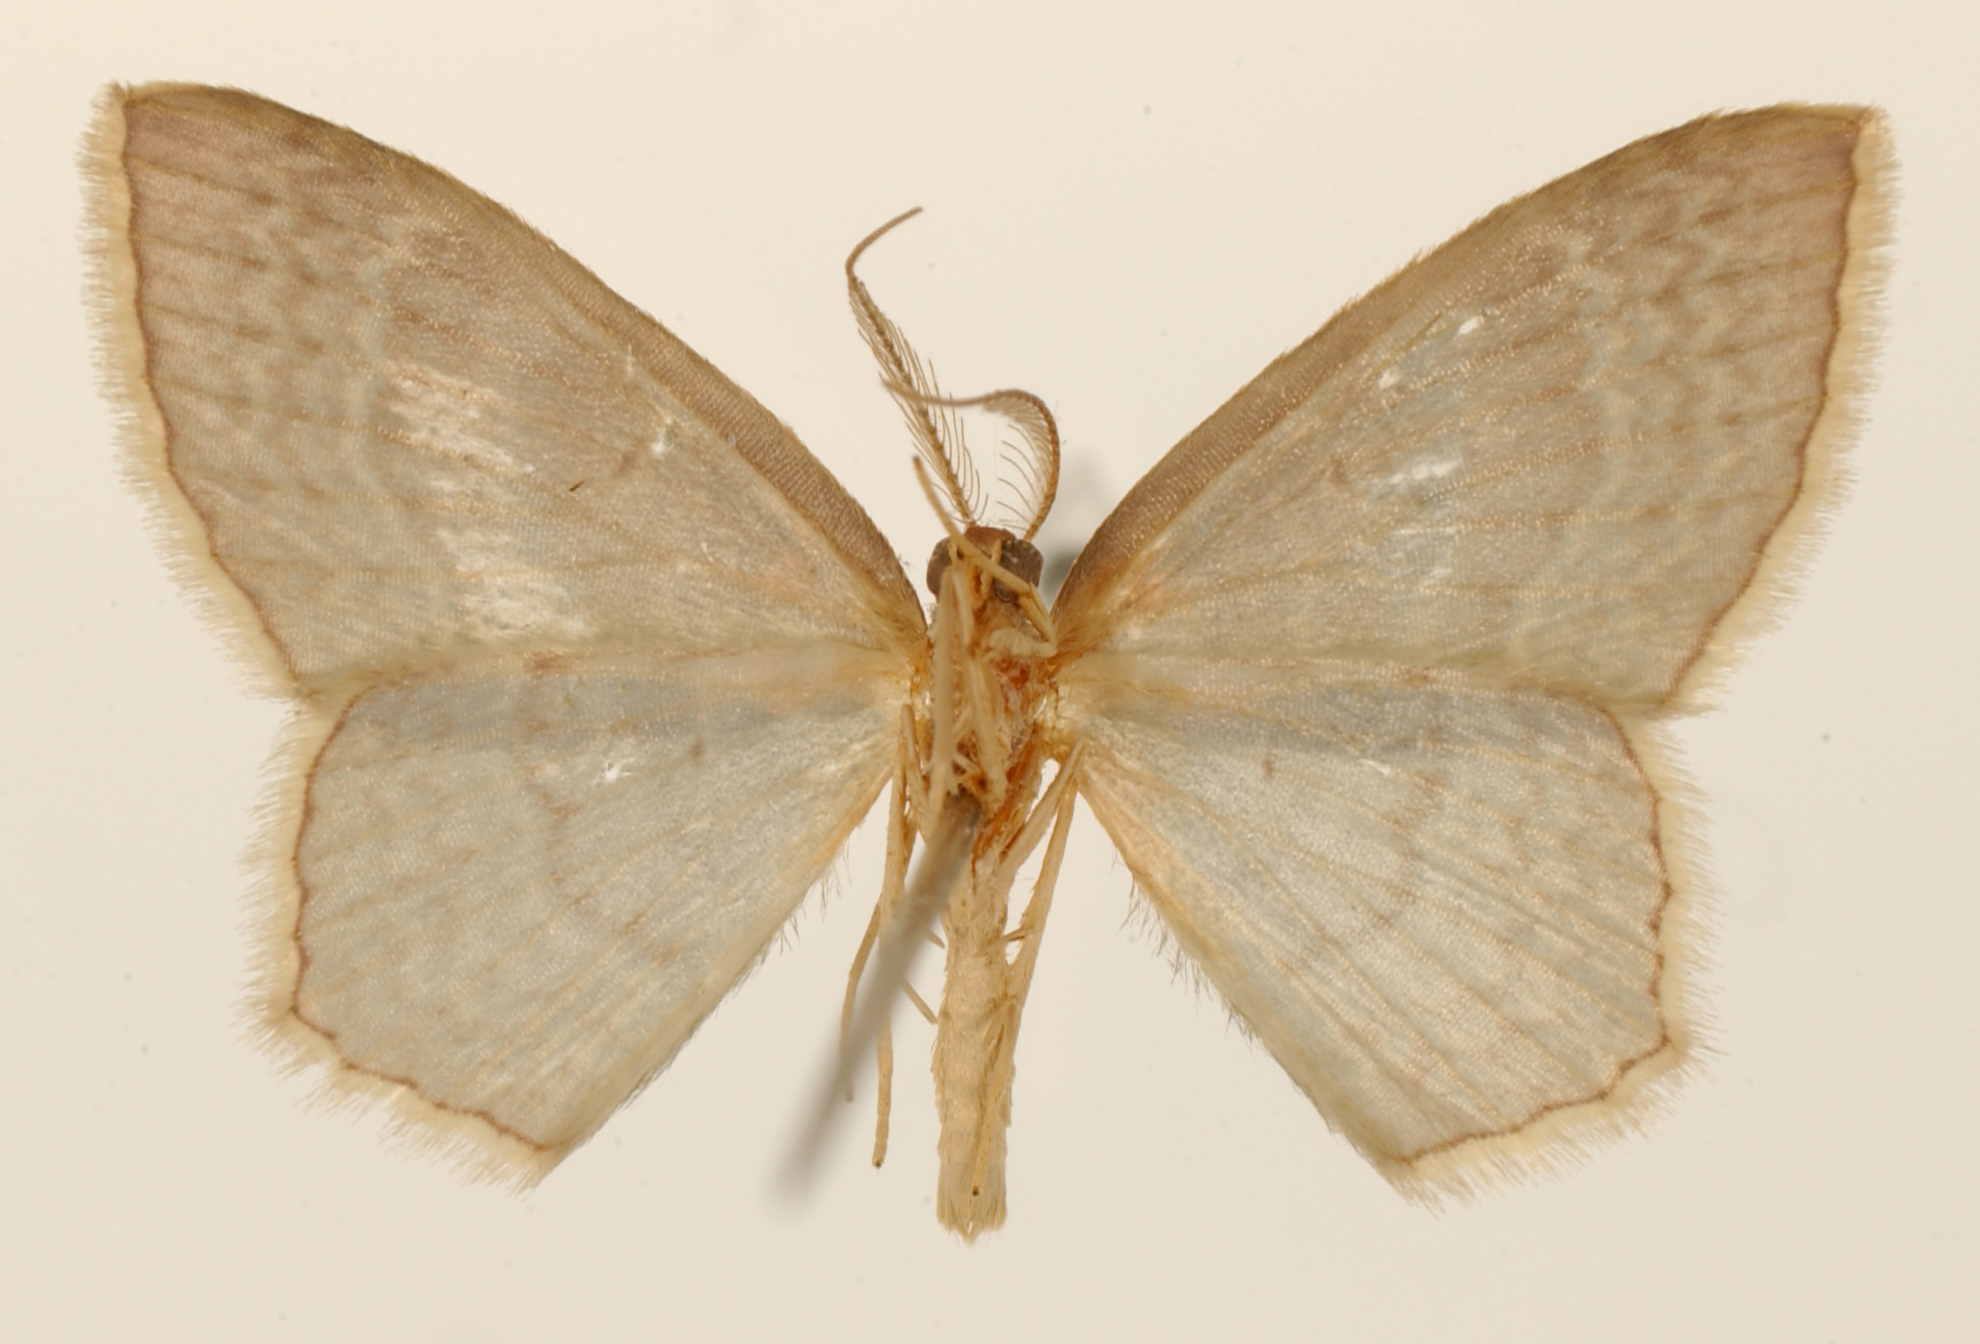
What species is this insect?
Amaurinia peruviensis
